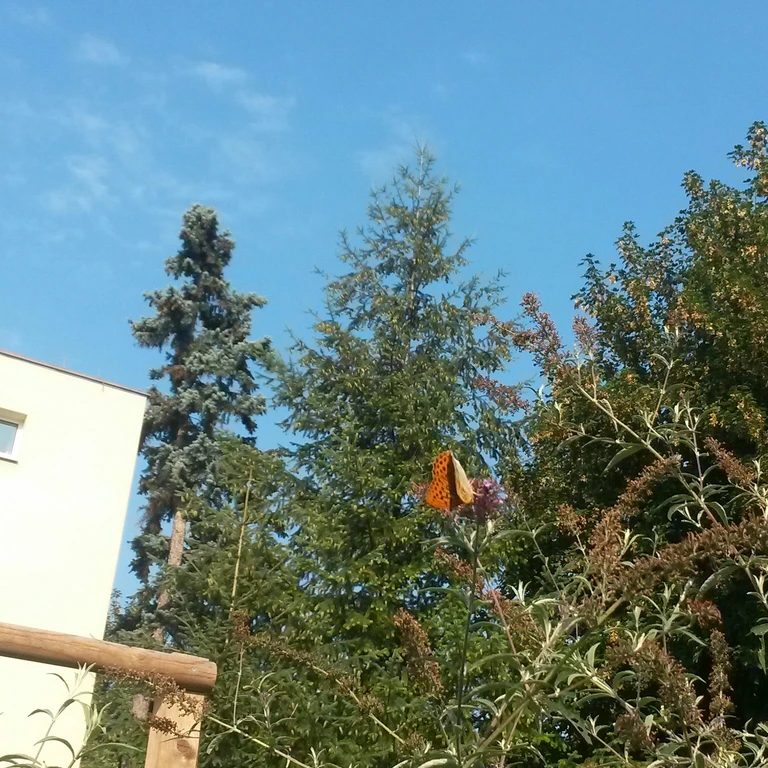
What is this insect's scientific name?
Argynnis paphia
